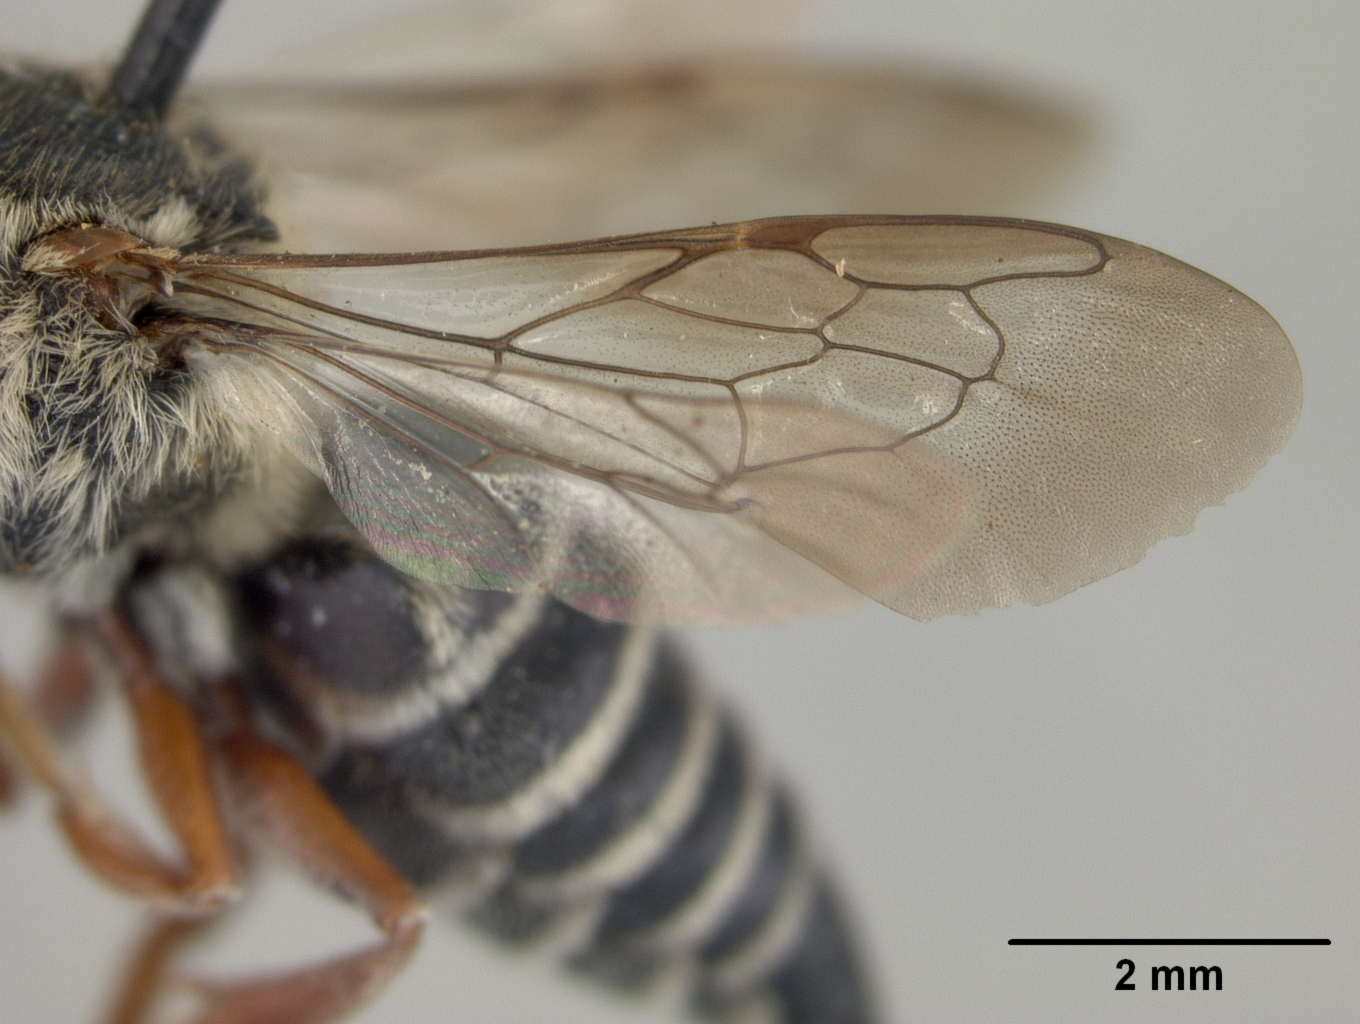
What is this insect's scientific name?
Coelioxys sculptifrons
